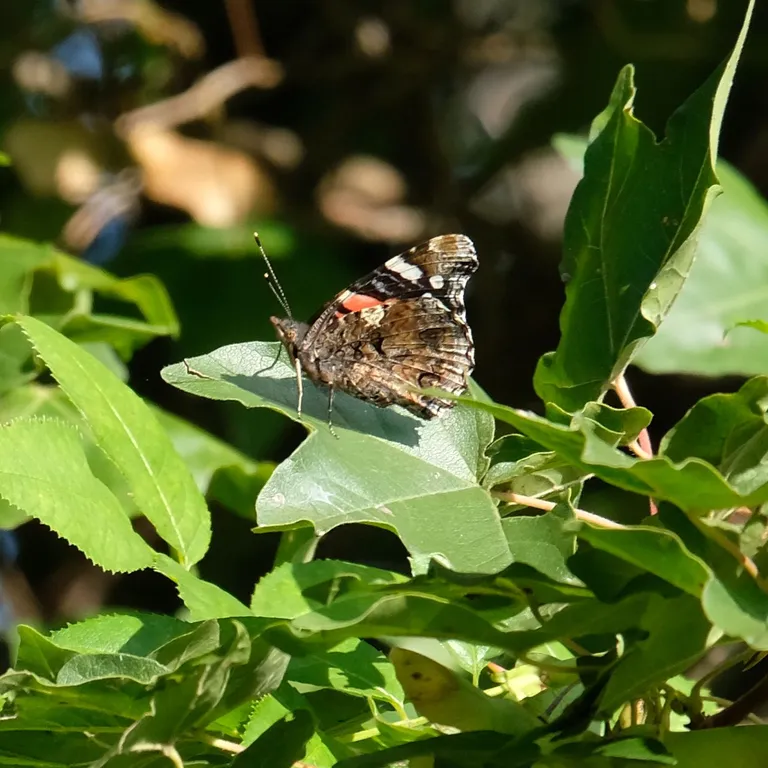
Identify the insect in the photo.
Vanessa atalanta
